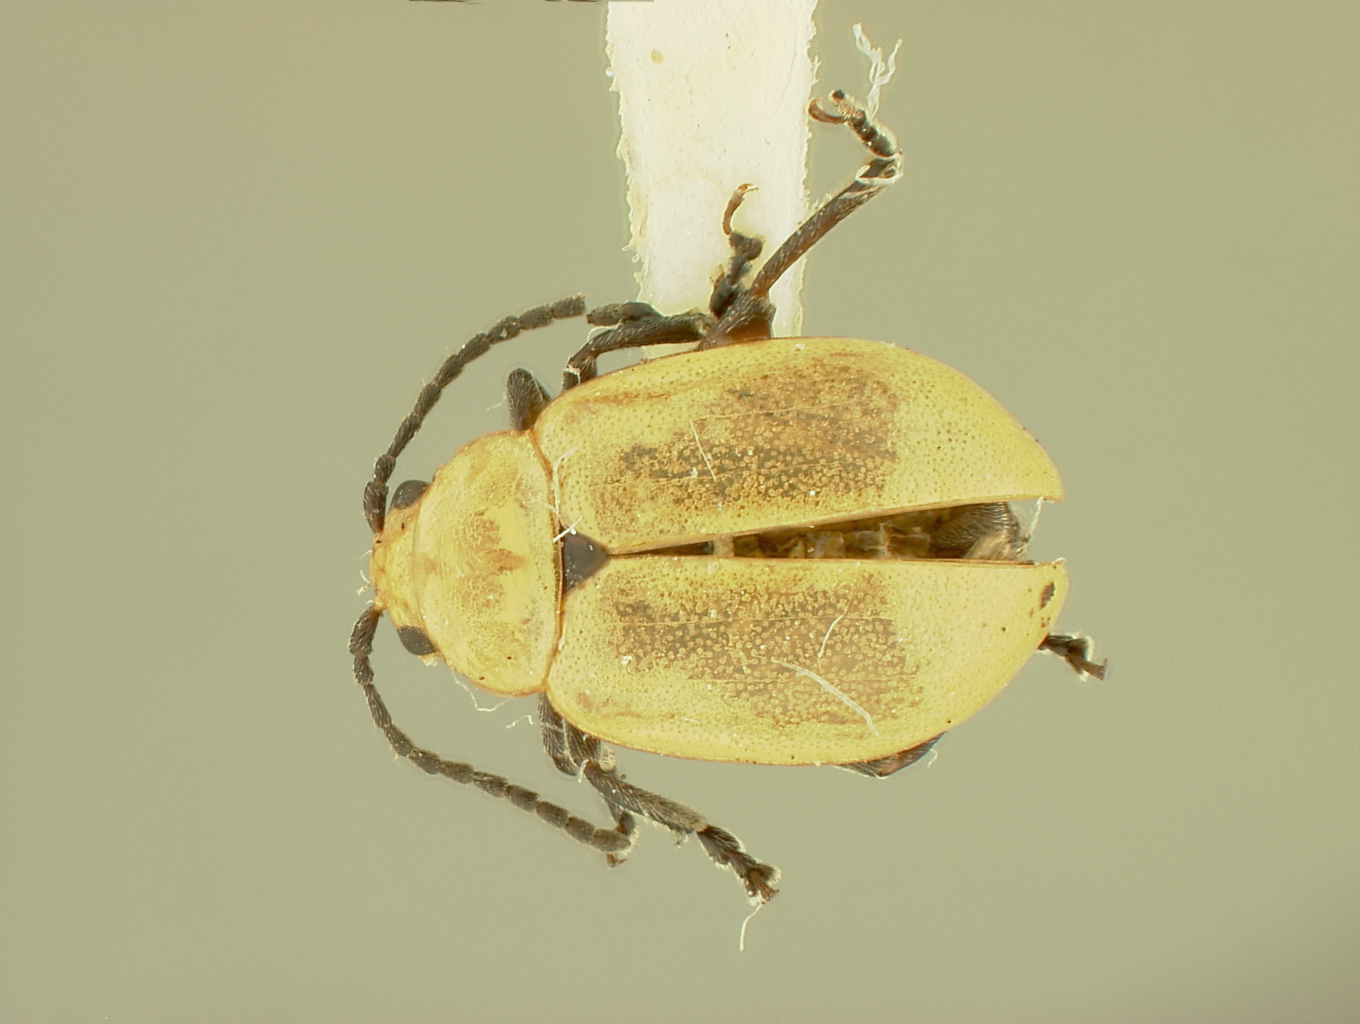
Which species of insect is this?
Strabala rufa
